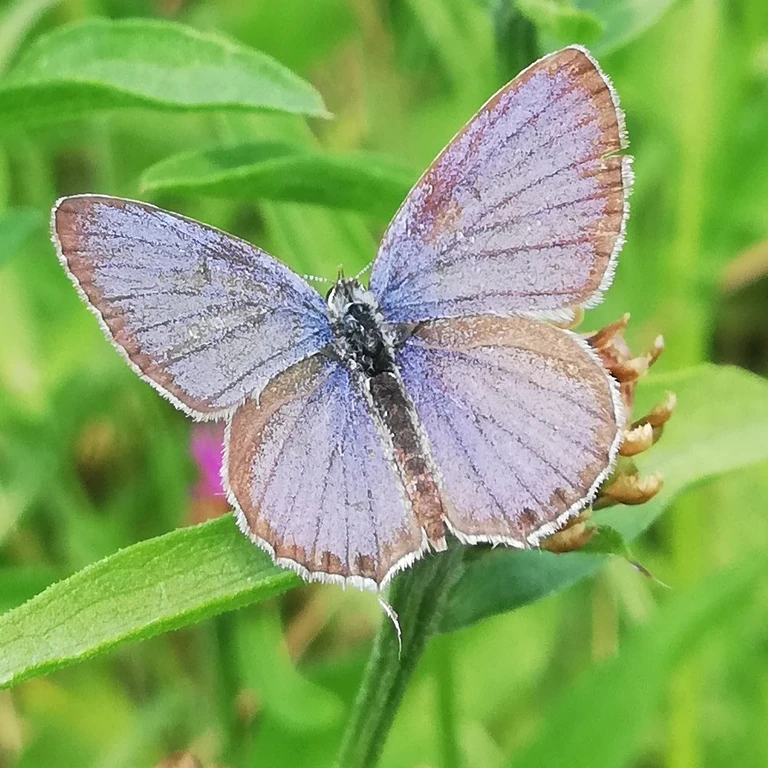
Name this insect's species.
Cupido argiades (also Elkalyce argiades)
